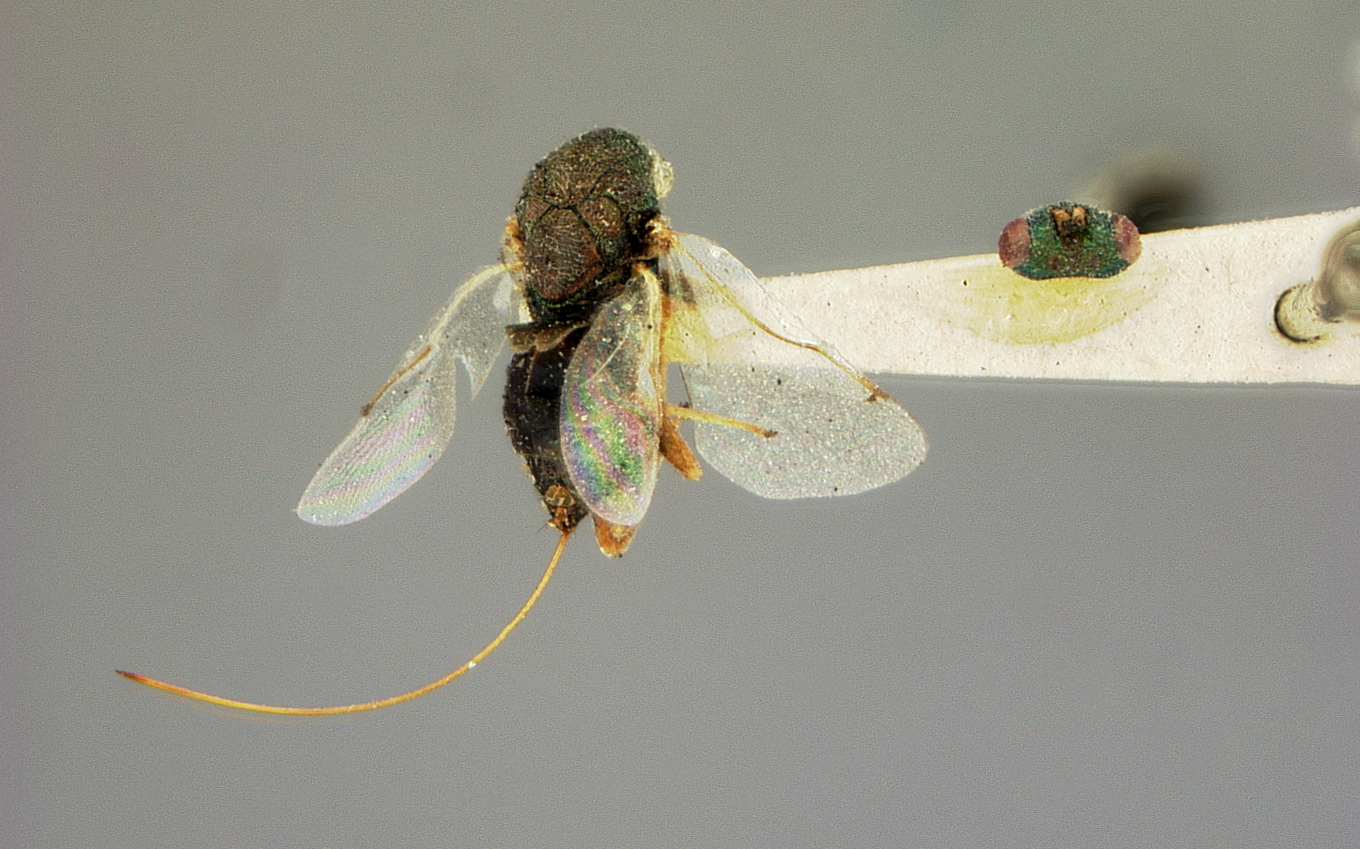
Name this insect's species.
Torymus mexicanus
